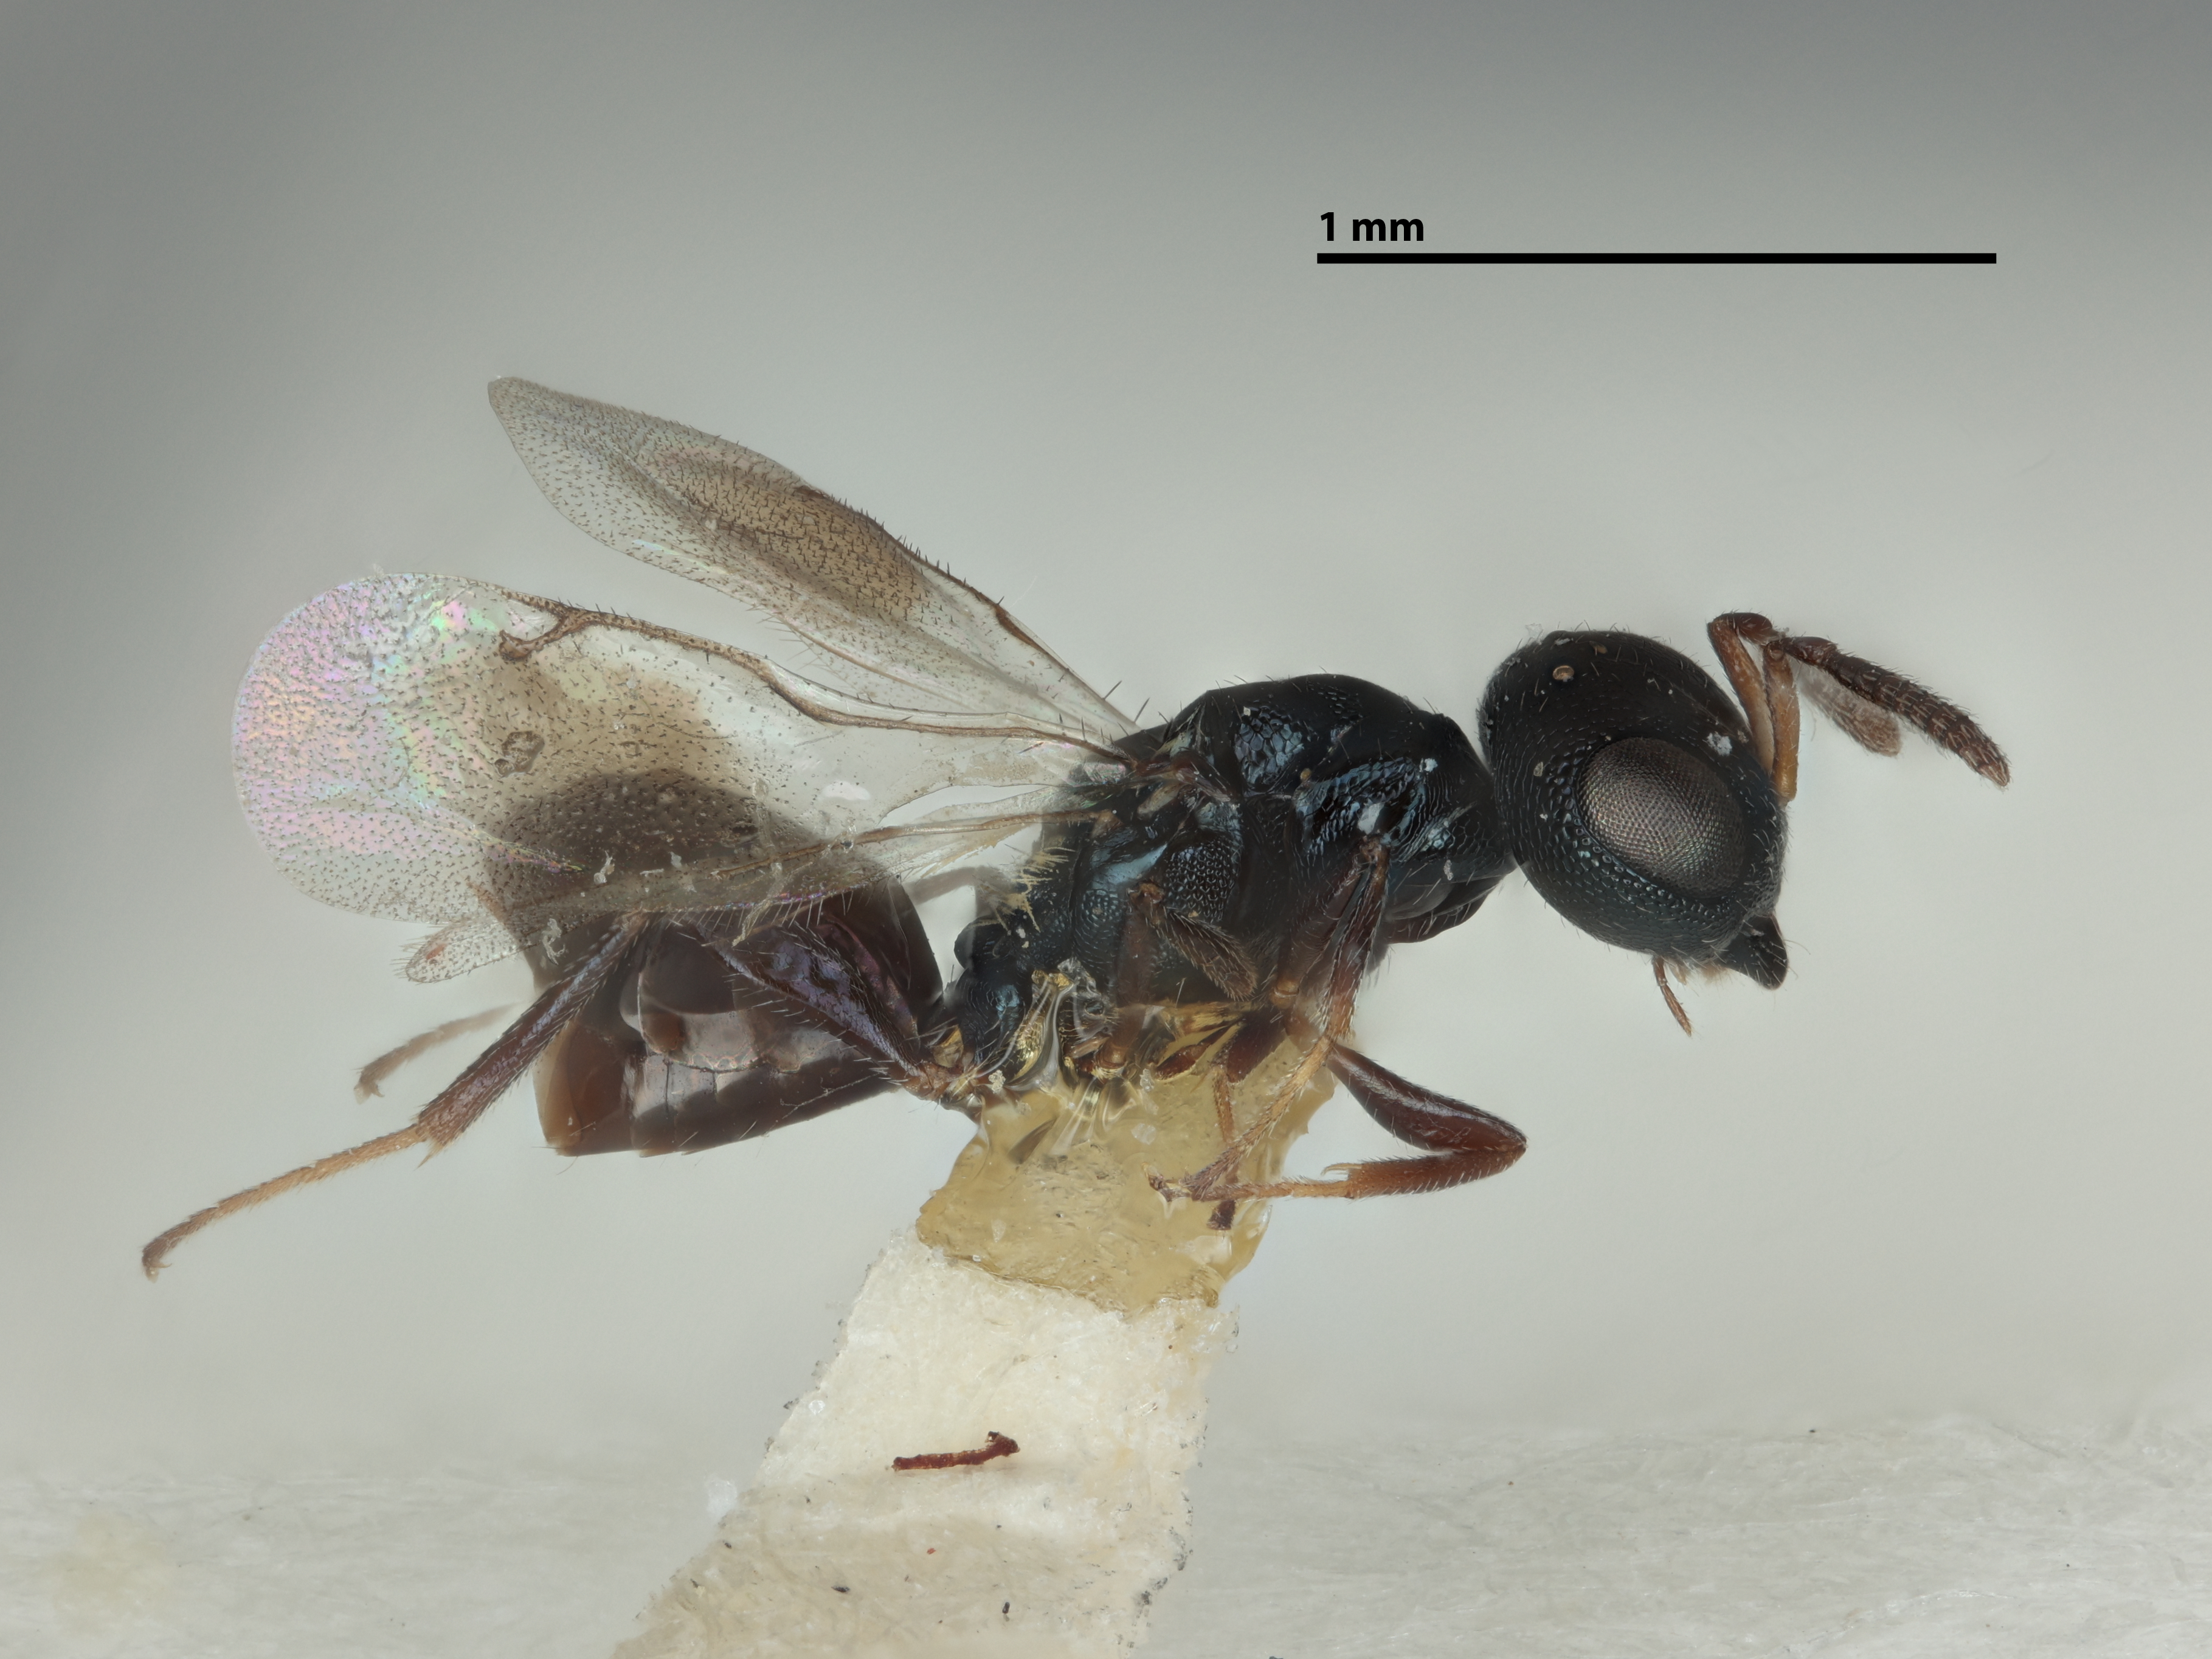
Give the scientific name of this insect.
Yosemitea latifrons
